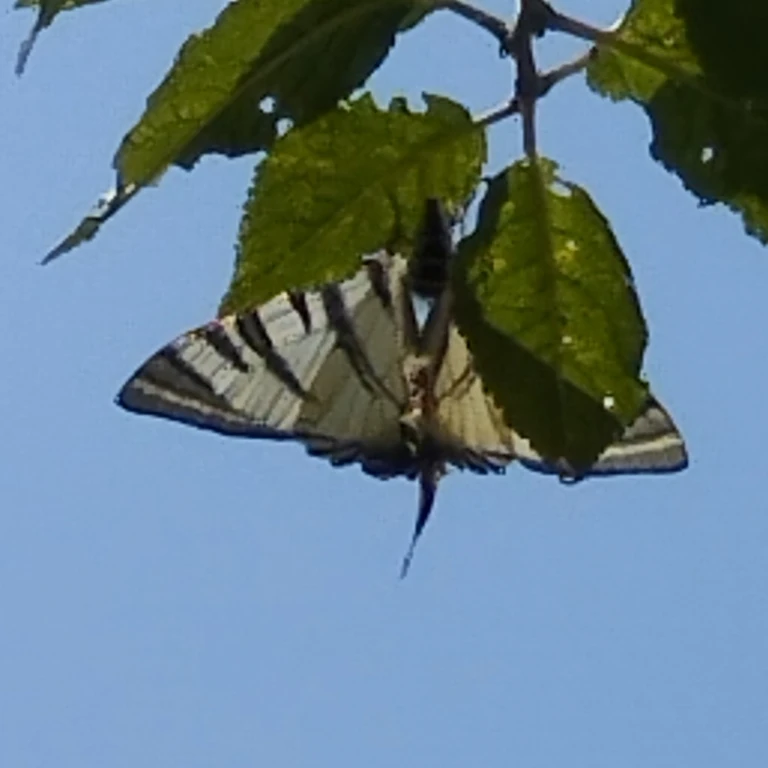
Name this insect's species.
Iphiclides podalirius
